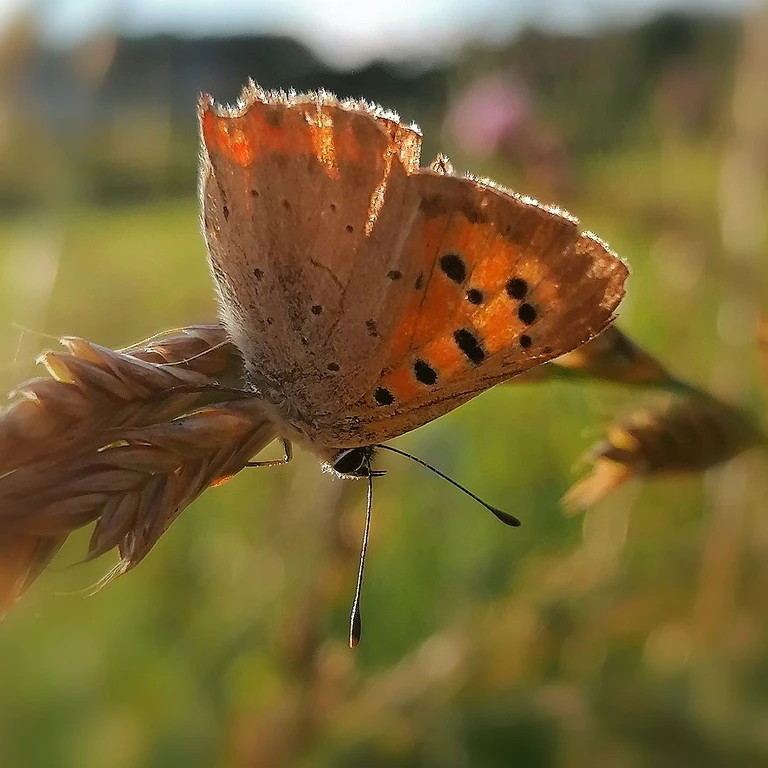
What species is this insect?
Lycaena phlaeas
